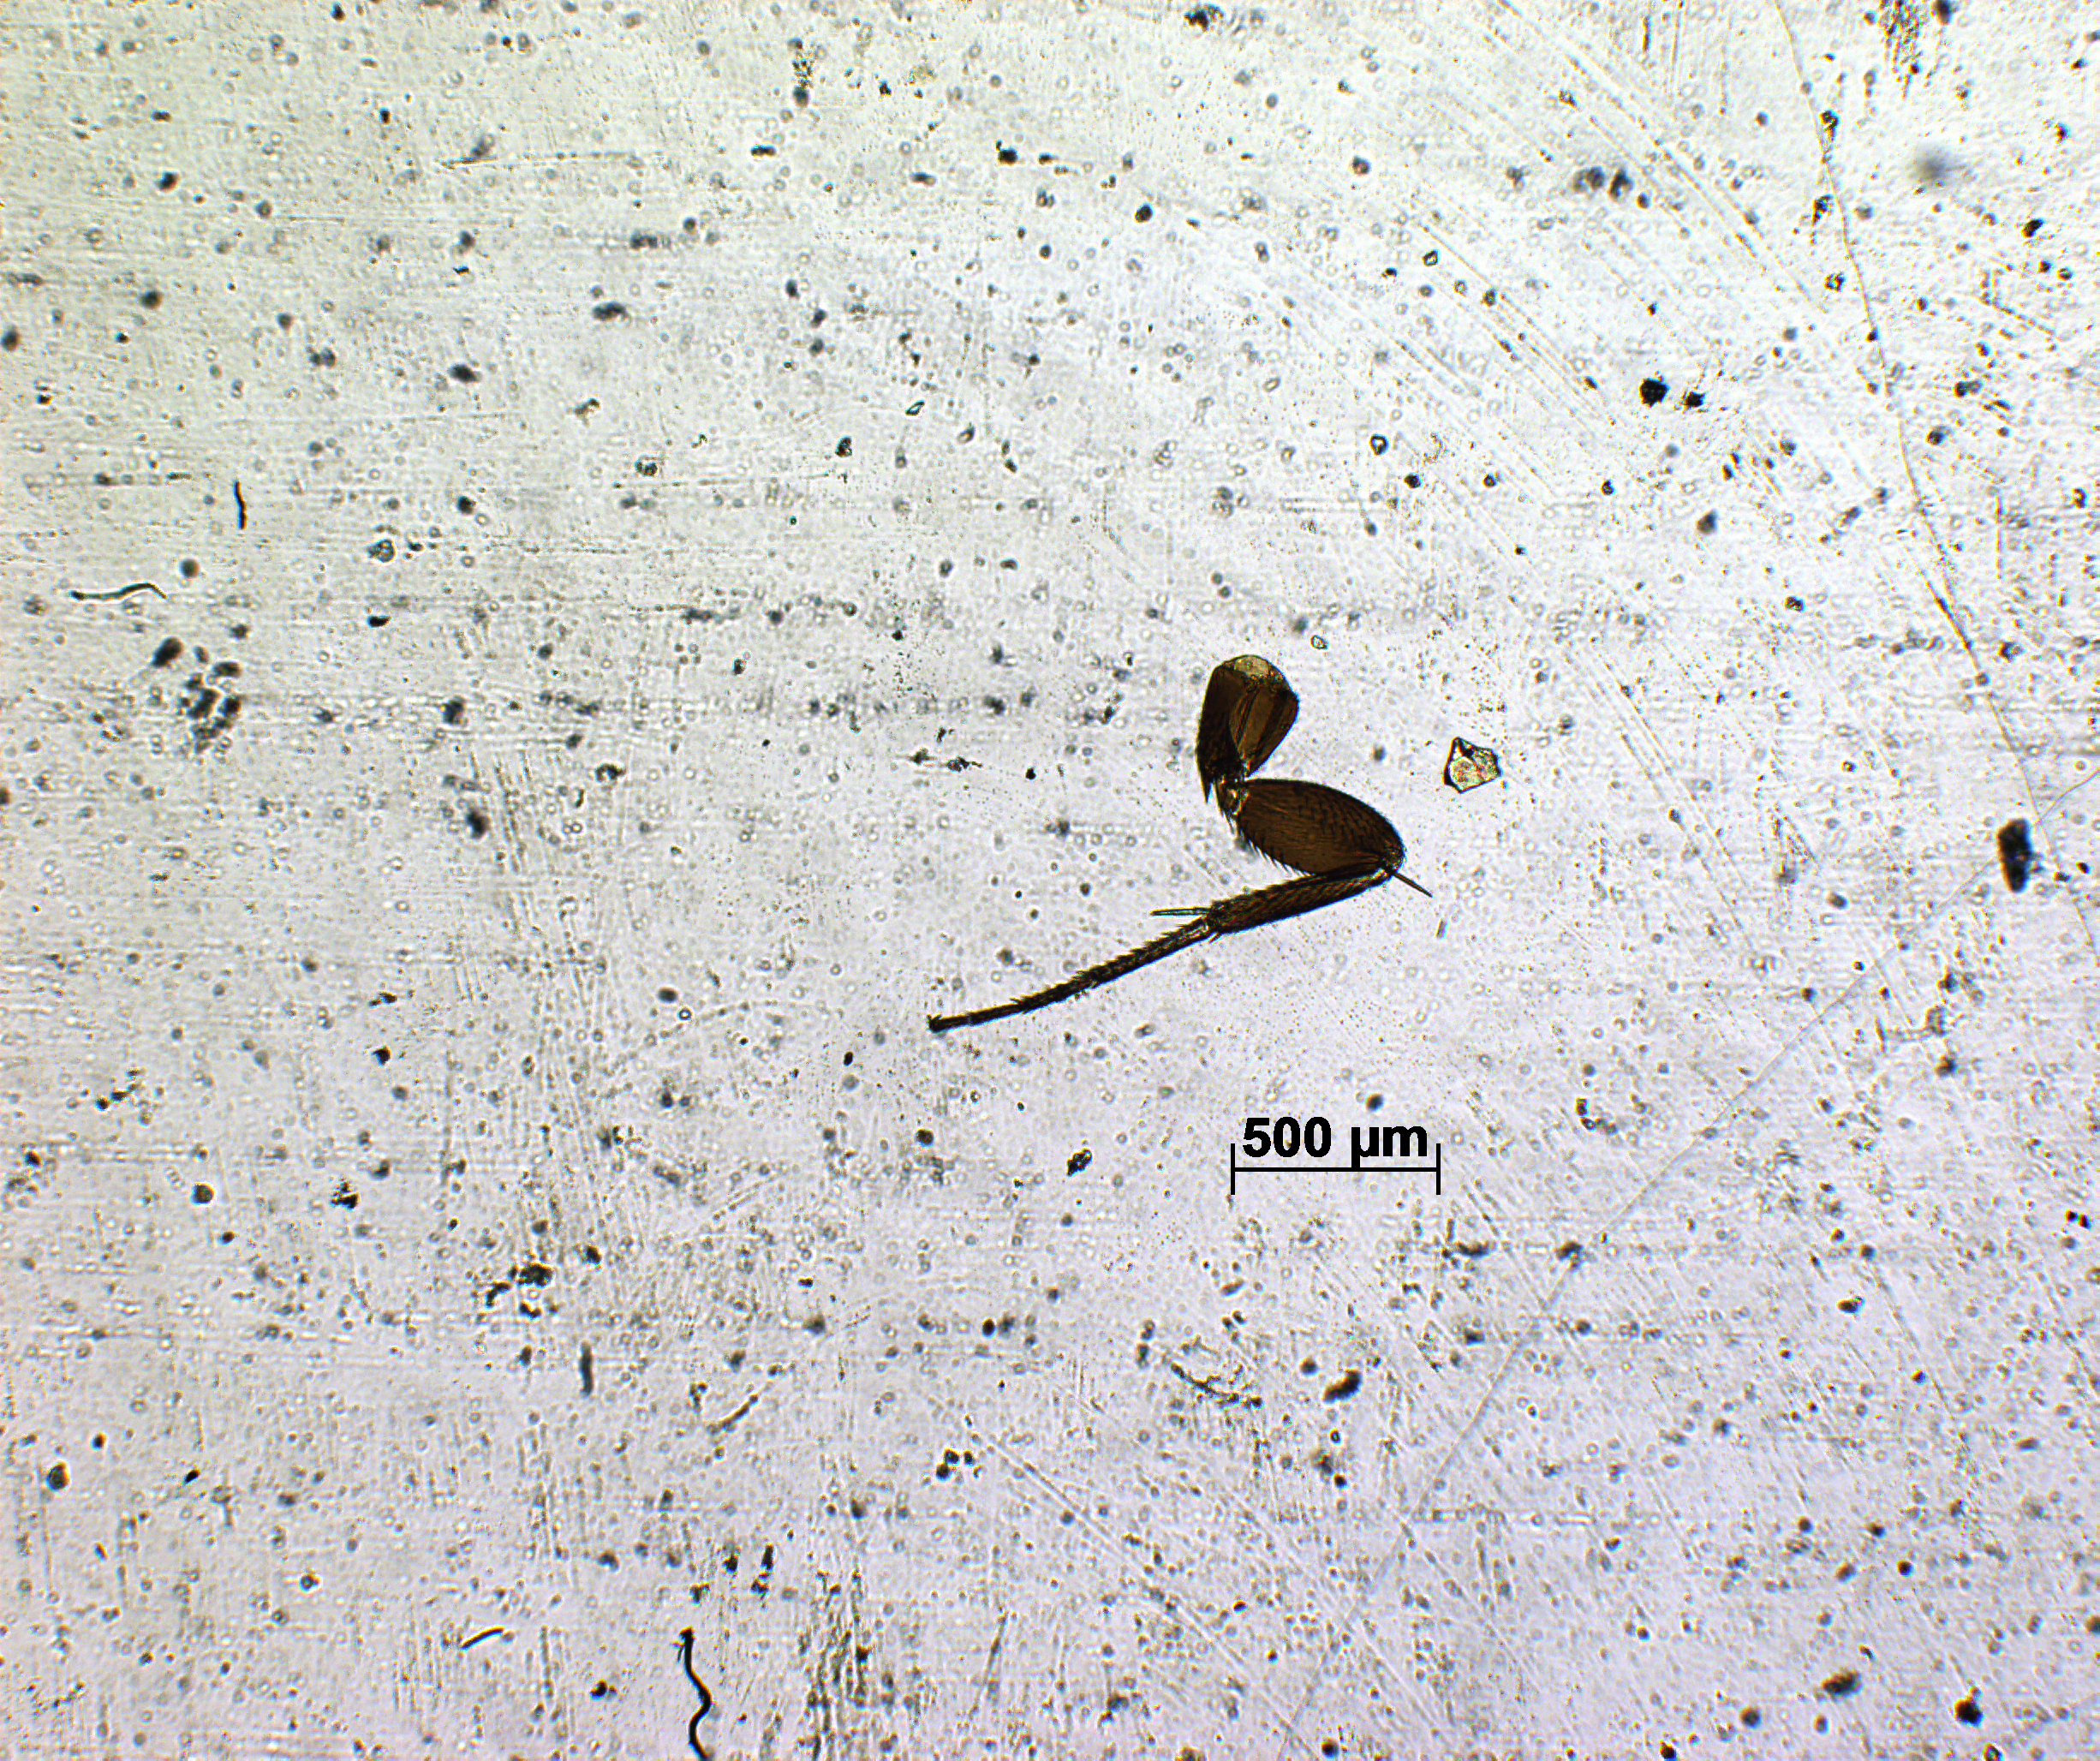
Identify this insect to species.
Elasmus valparaianus
